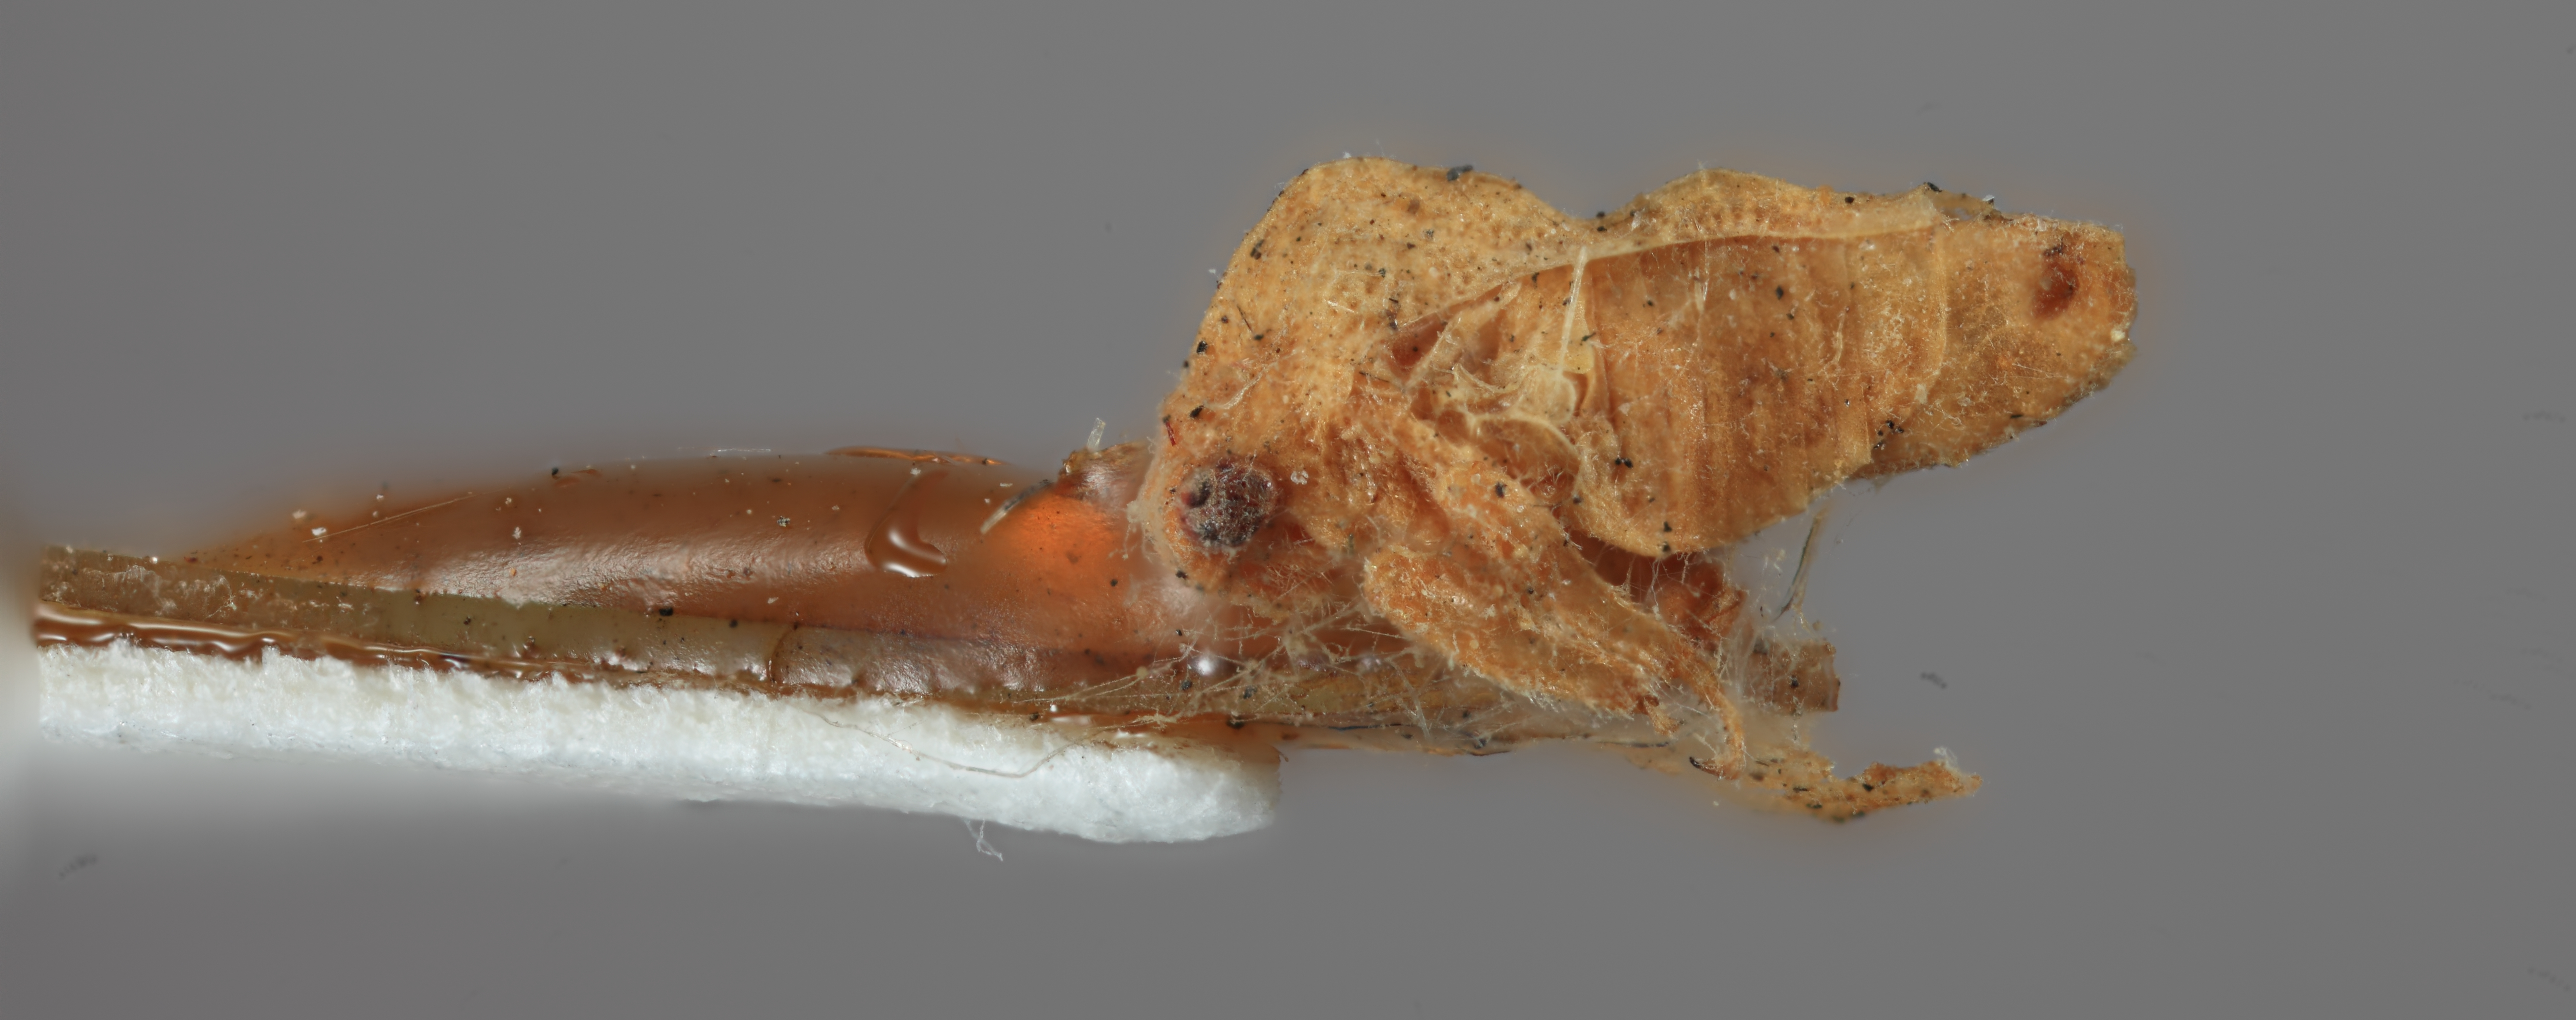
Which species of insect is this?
Tuberculocentrus solus
